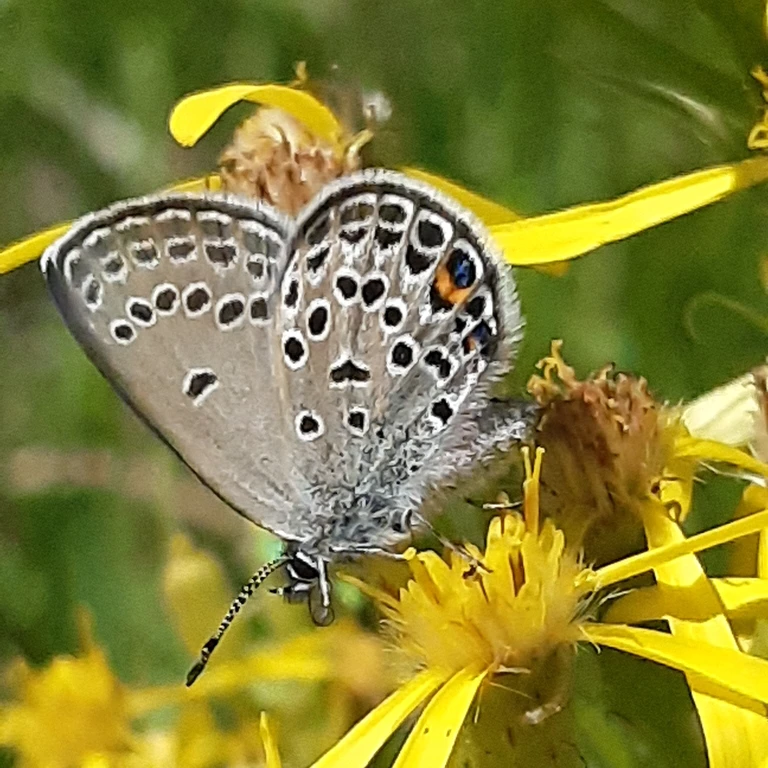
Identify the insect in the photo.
Agriades optilete (also Vacciniina optilete)
